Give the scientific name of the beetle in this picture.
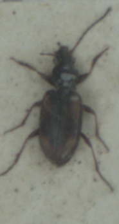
Bembidion femoratum
